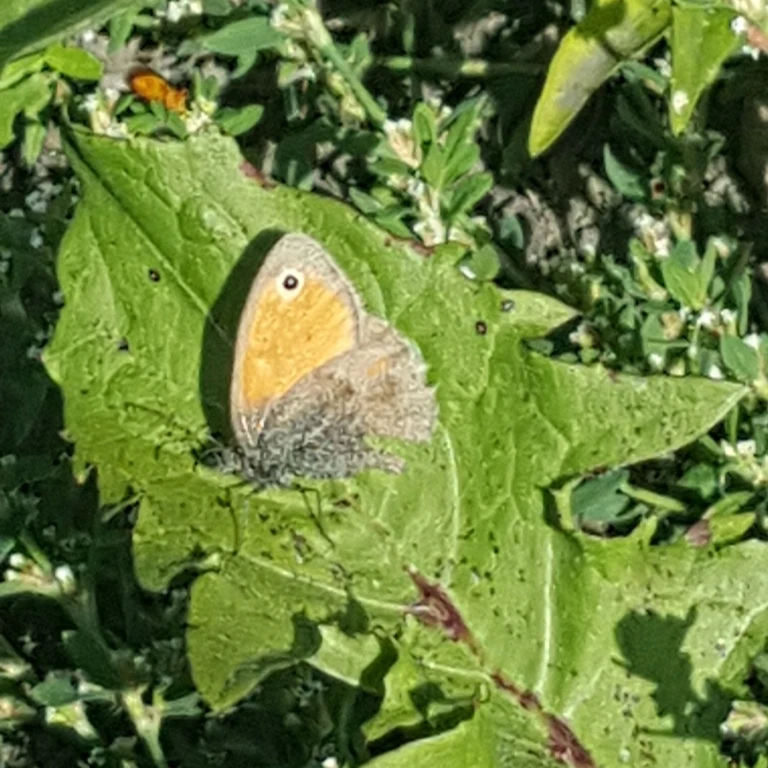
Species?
Coenonympha pamphilus
